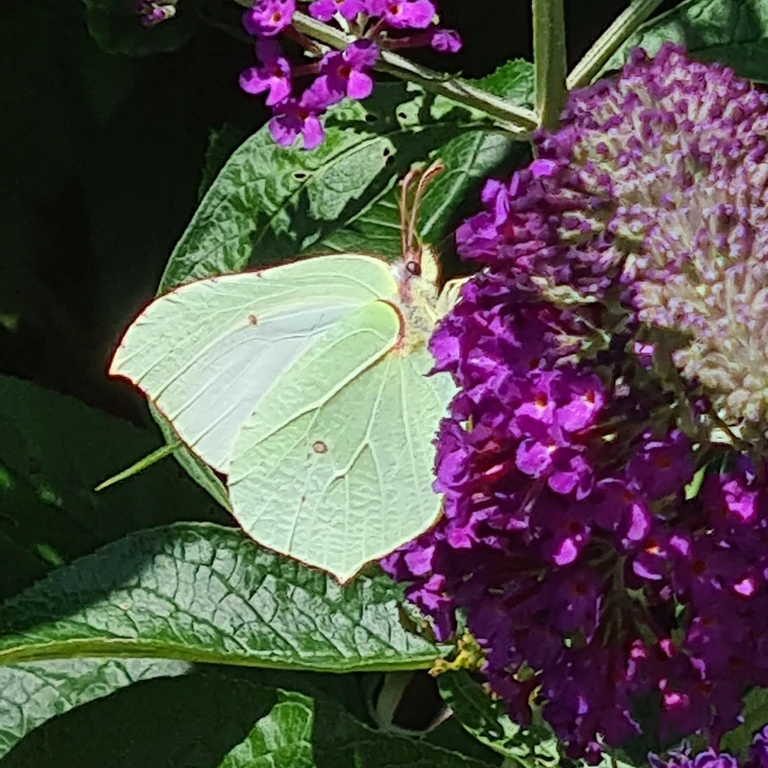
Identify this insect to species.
Gonepteryx rhamni
